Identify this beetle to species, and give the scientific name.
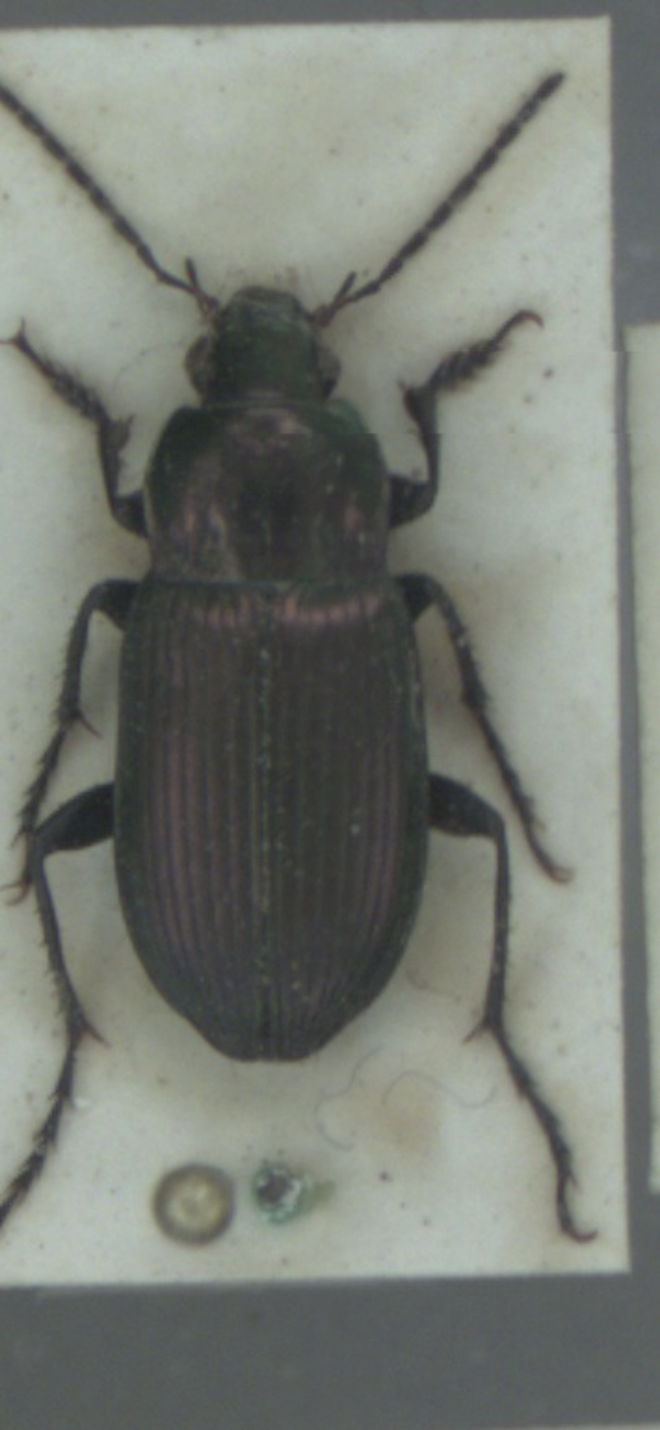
Poecilus cupreus
